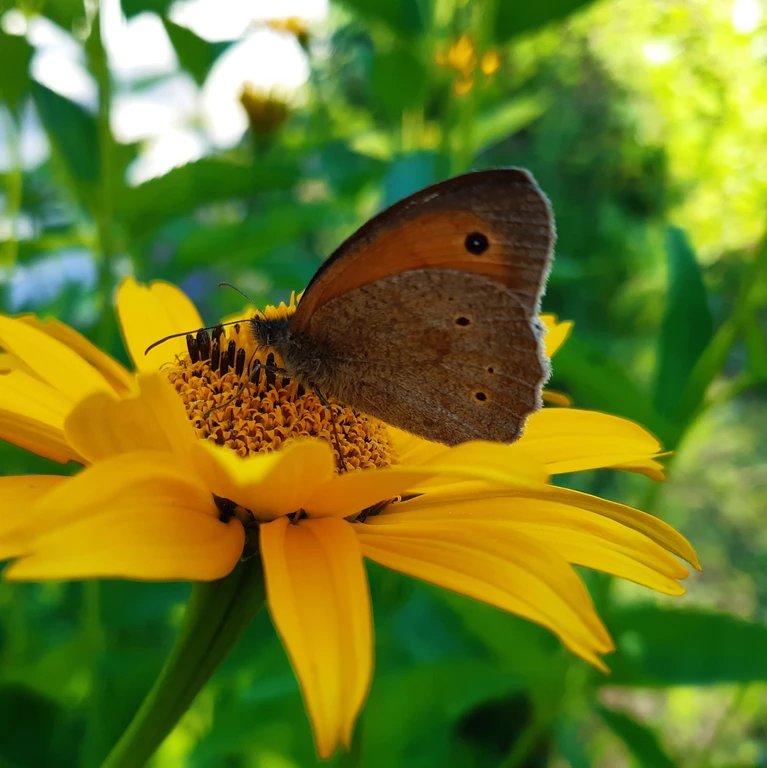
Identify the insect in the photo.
Maniola jurtina
